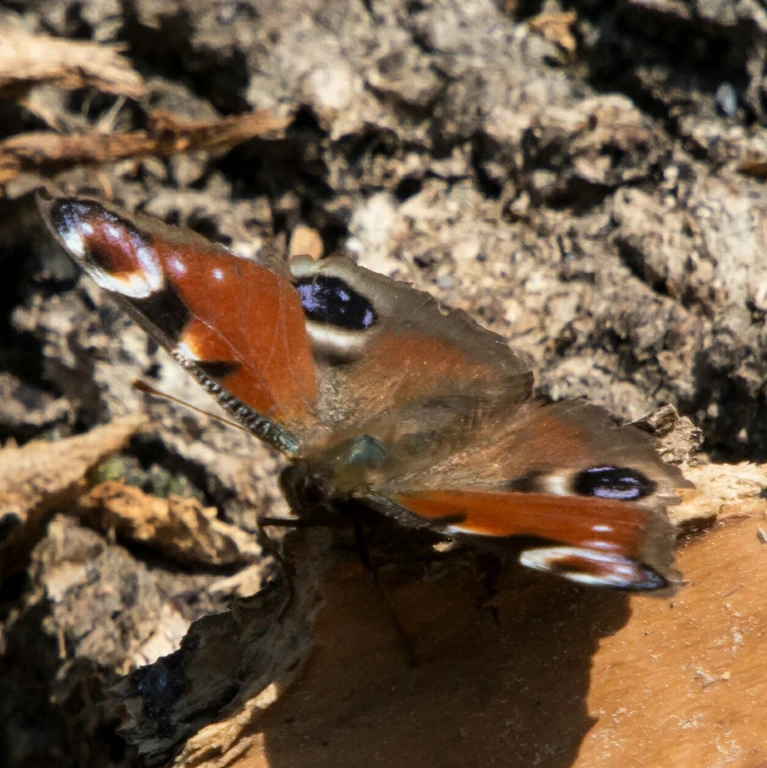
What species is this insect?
Aglais io
